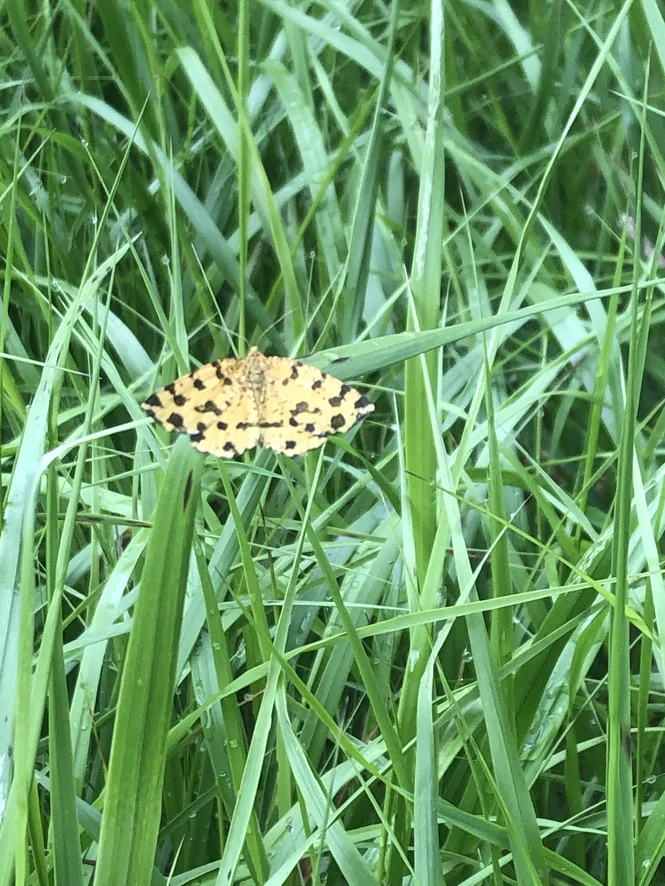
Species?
Pseudopanthera macularia
